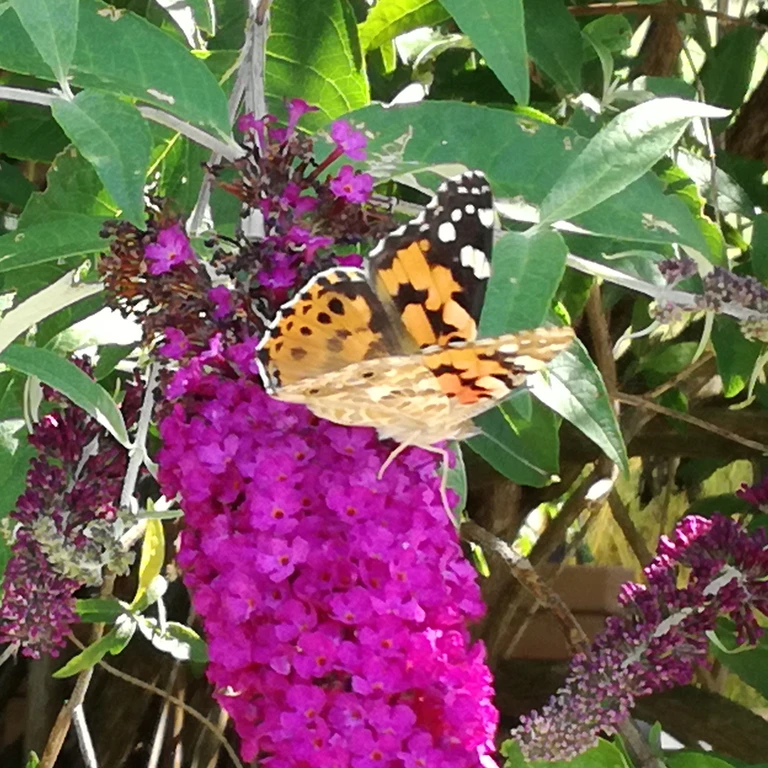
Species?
Vanessa cardui
